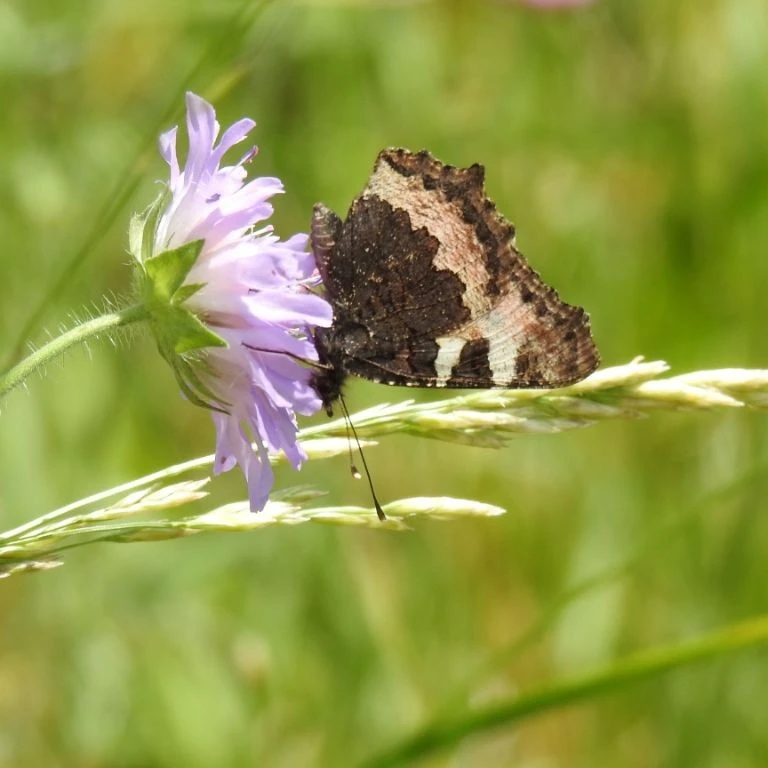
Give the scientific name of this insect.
Aglais urticae
